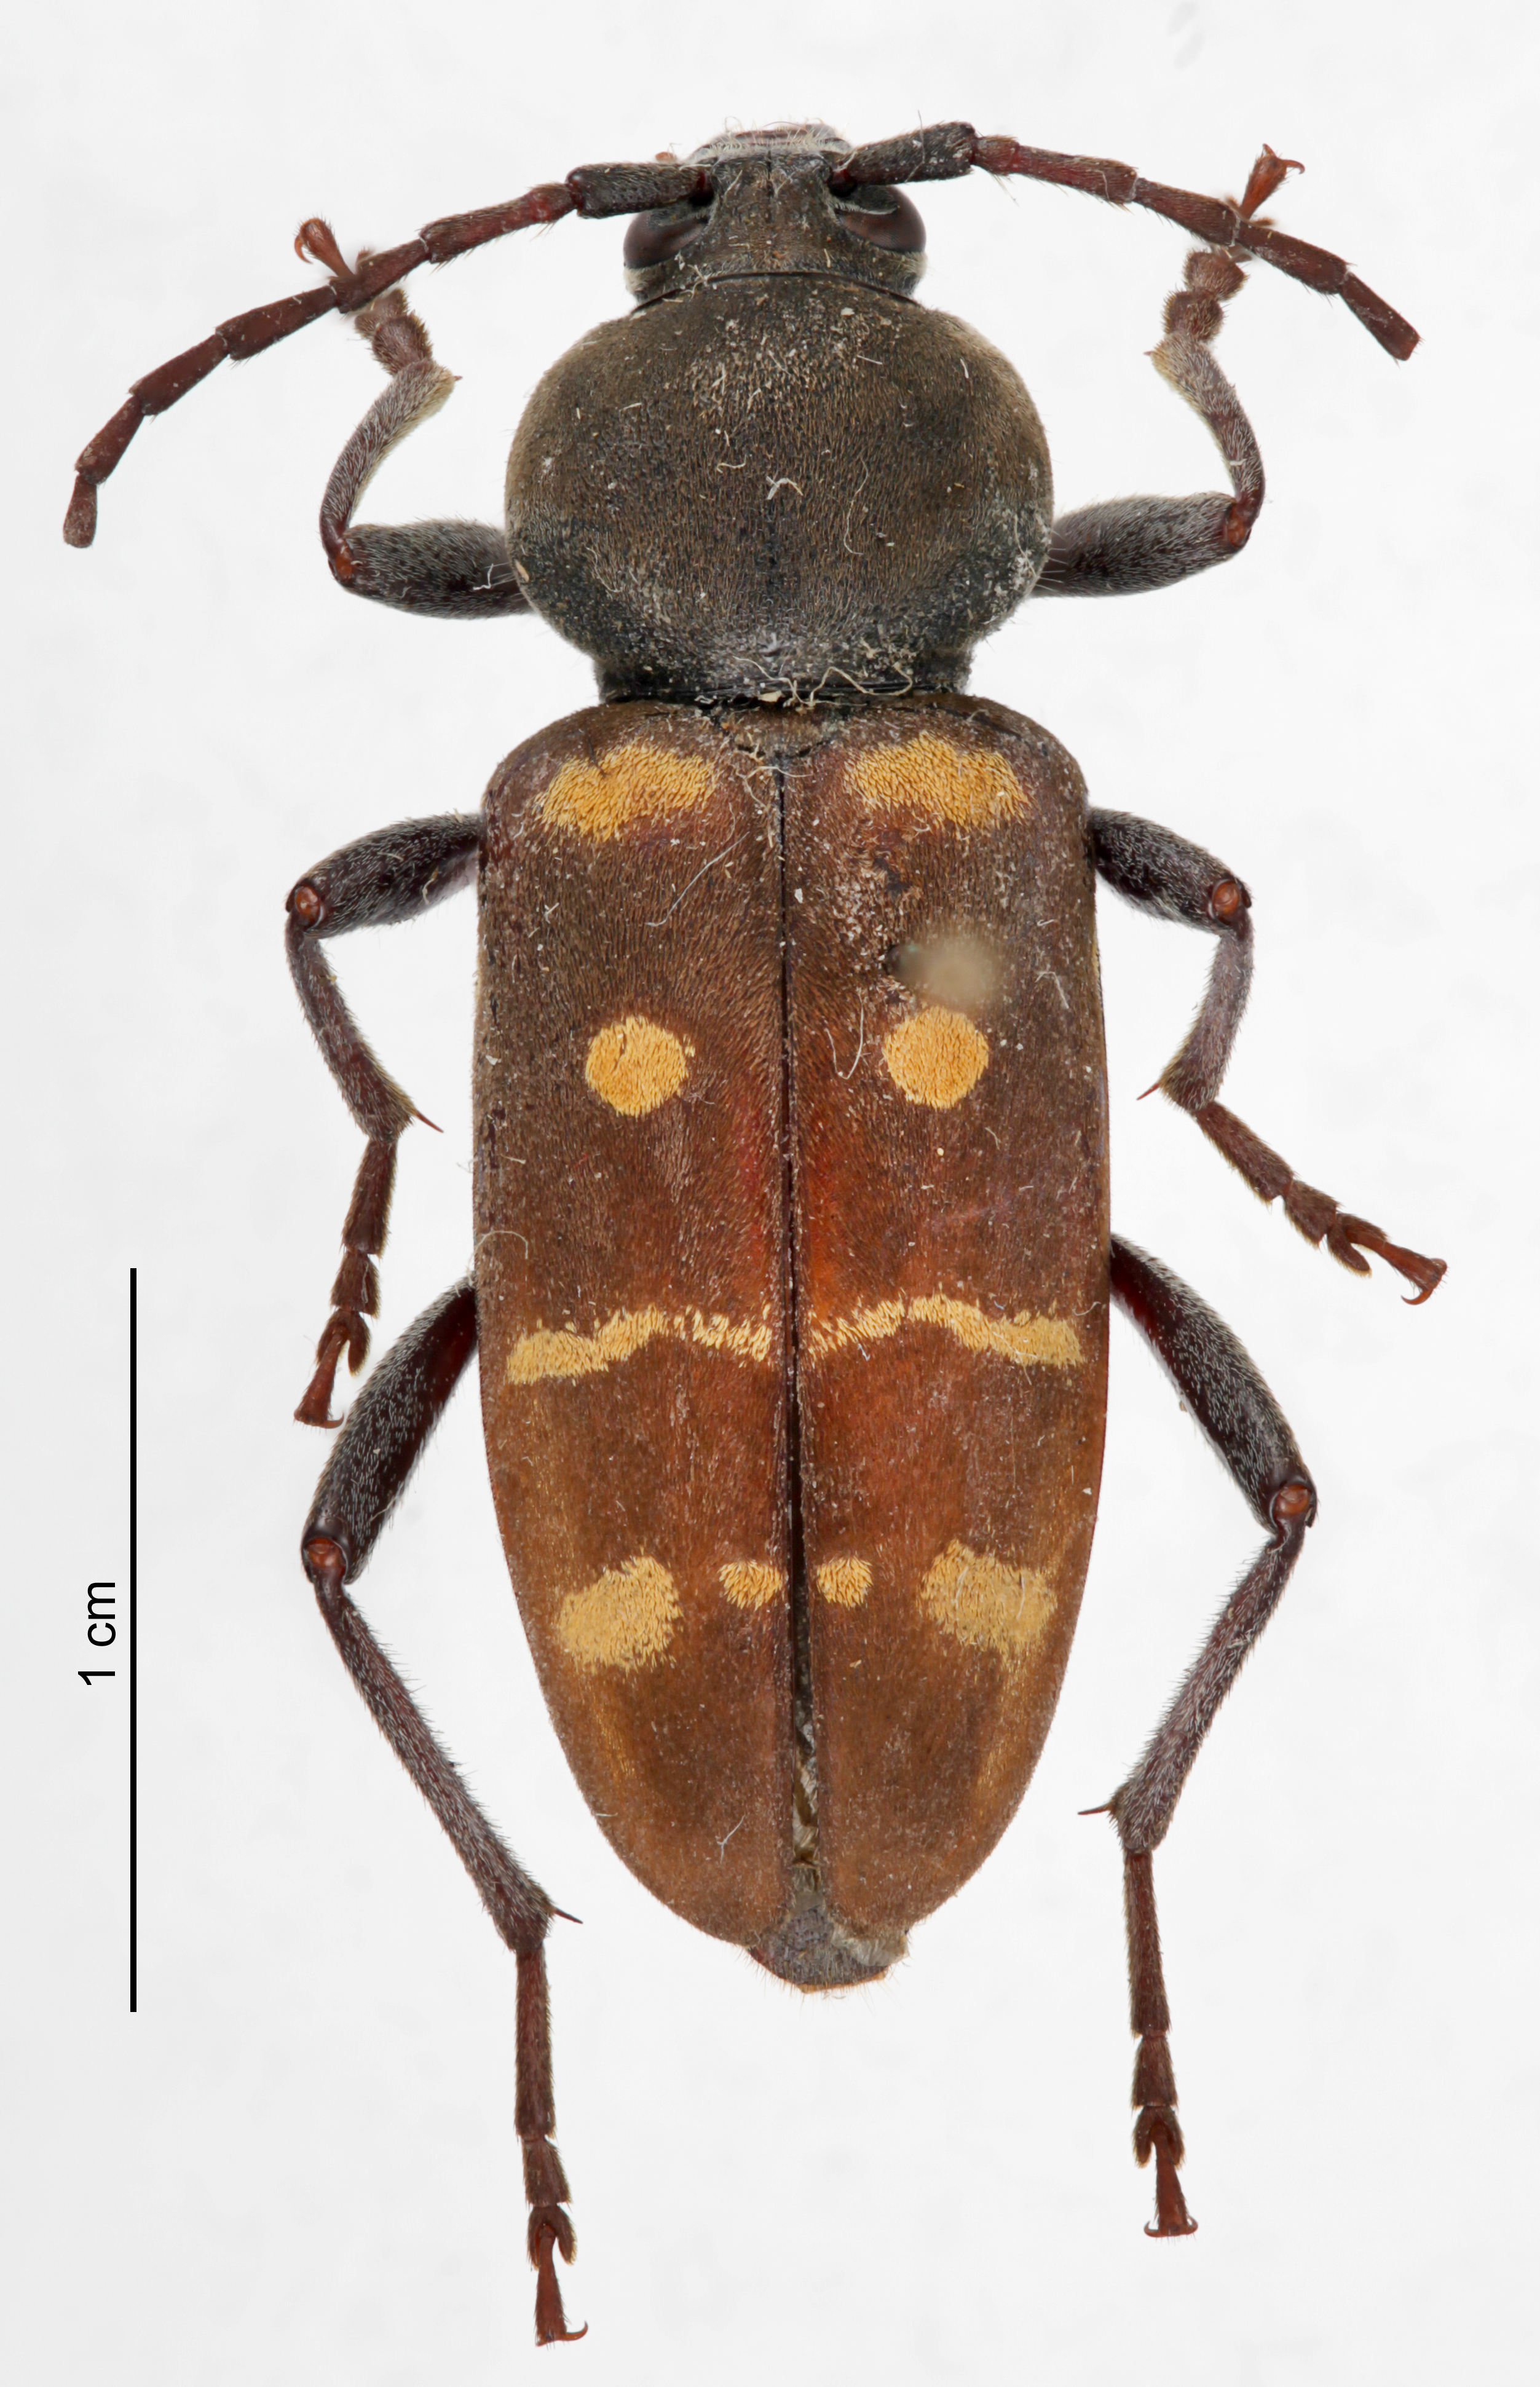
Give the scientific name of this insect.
Calloides nobilis
